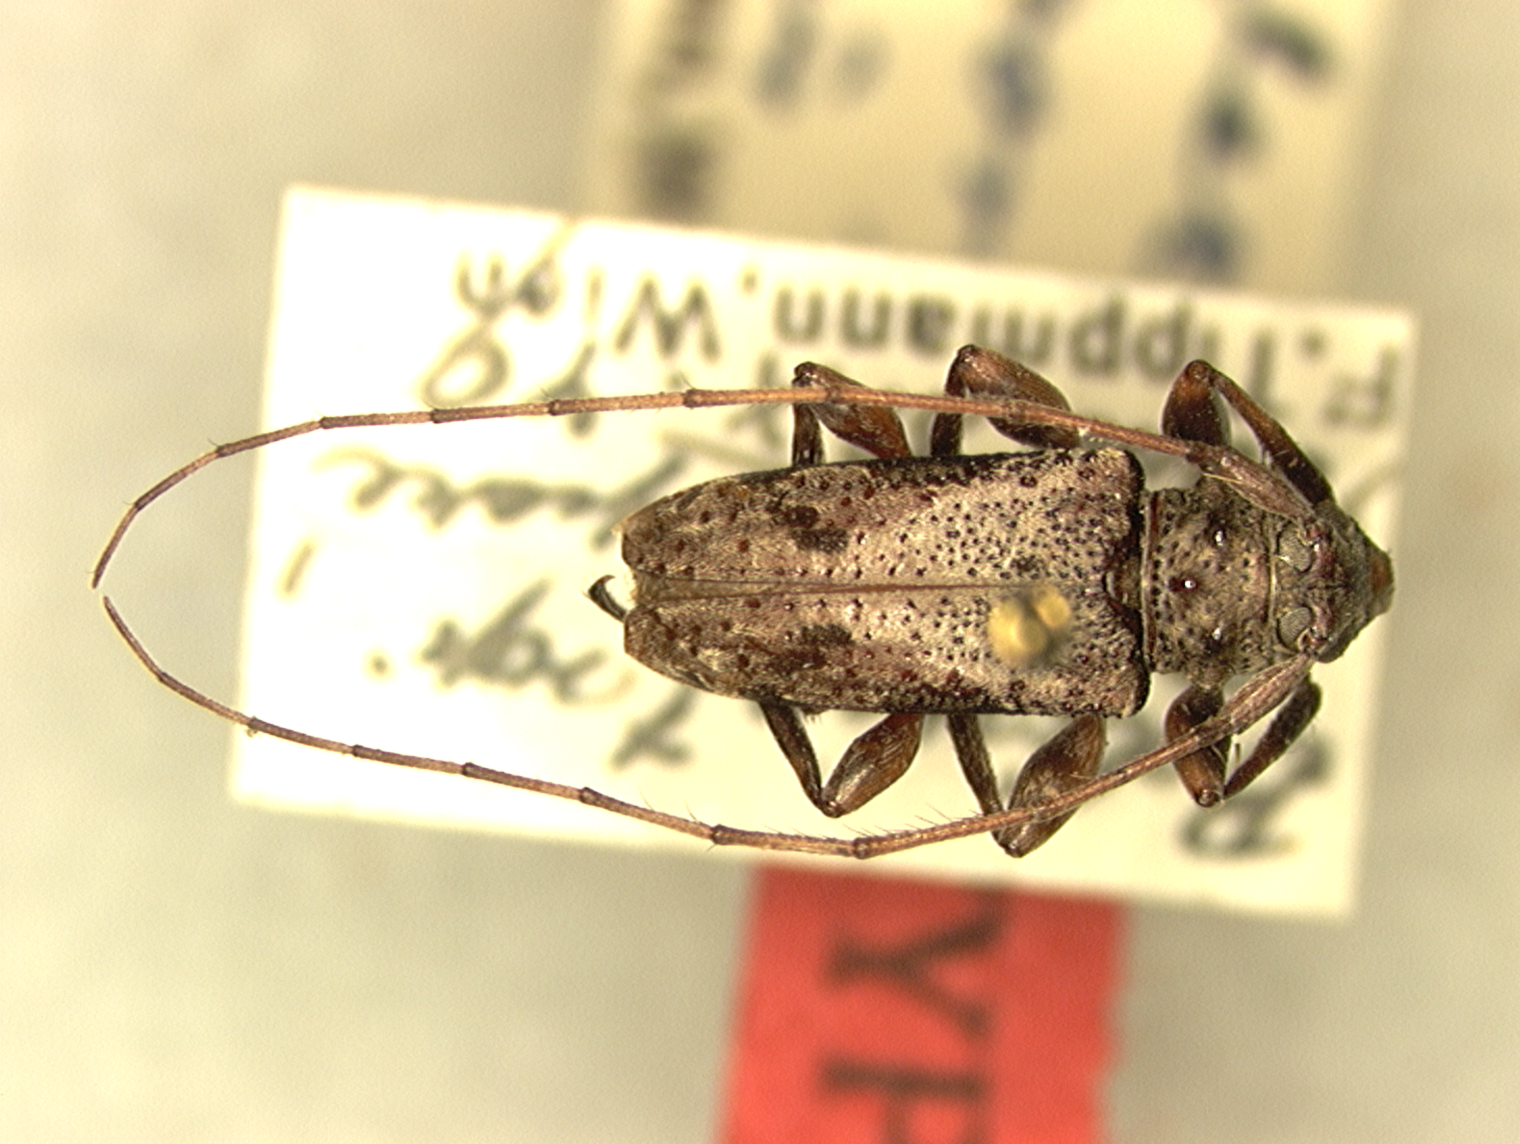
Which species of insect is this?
Oreodera semiporosa
